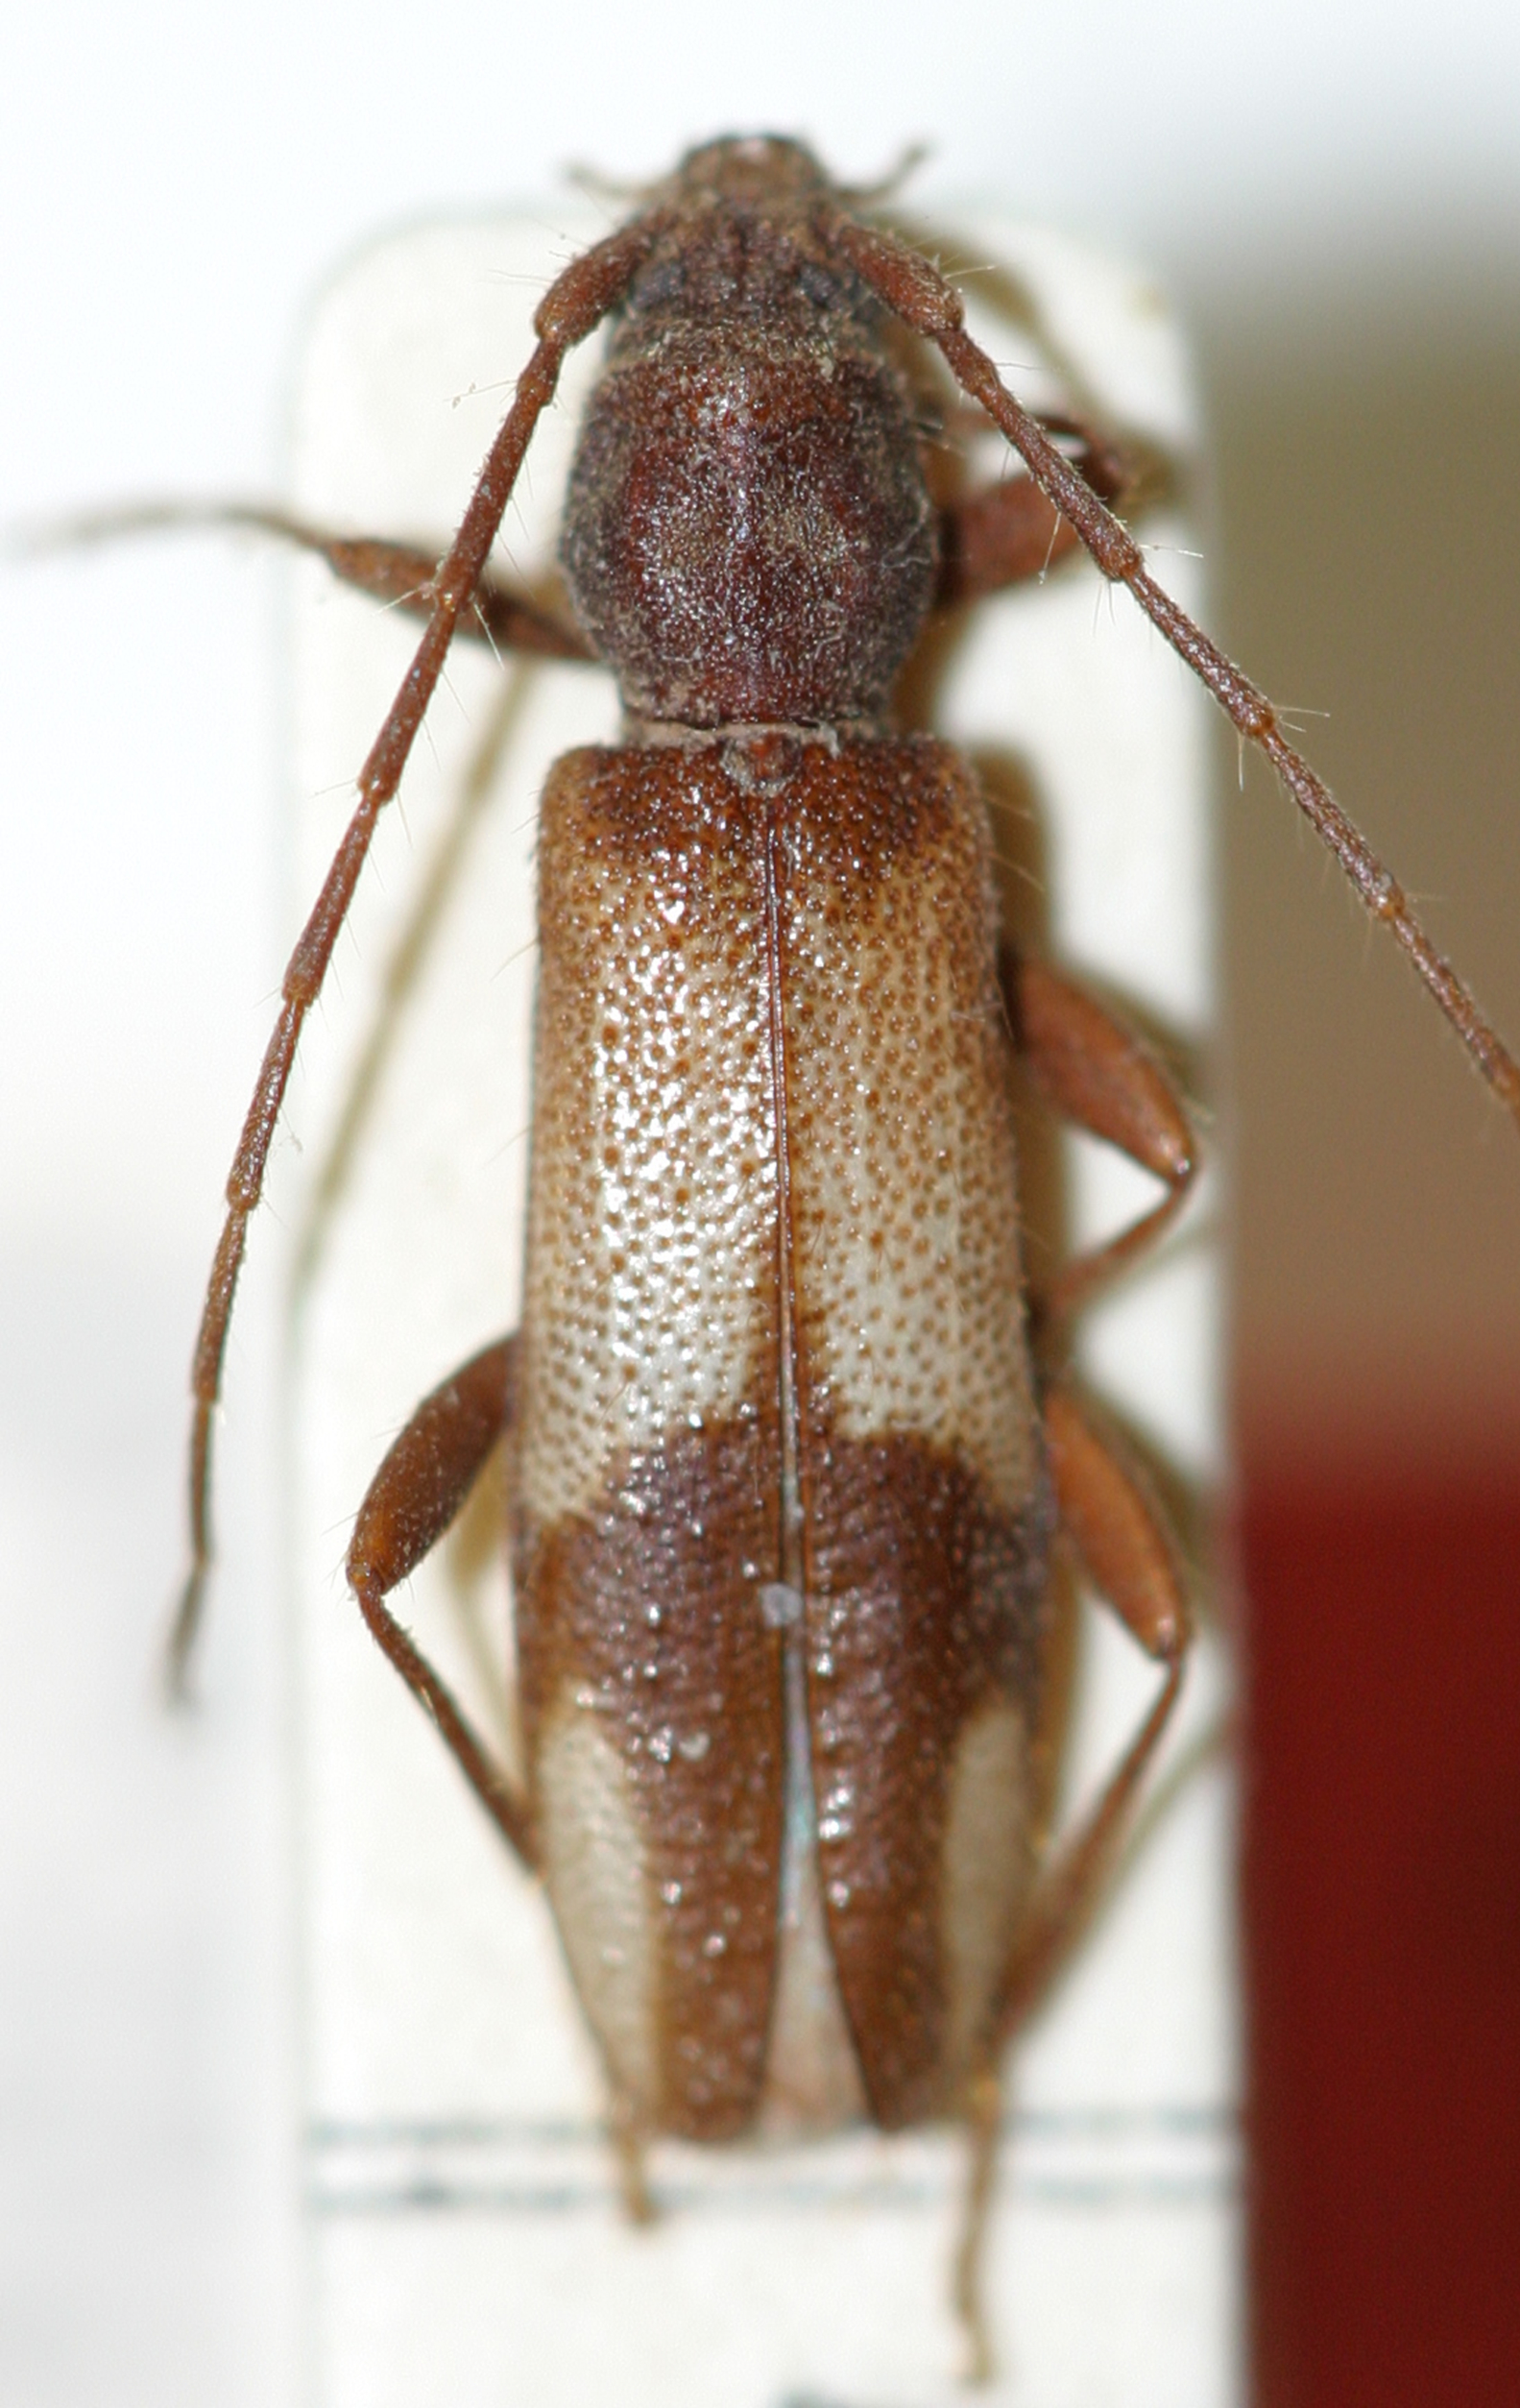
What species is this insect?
Penichroa fasciata
